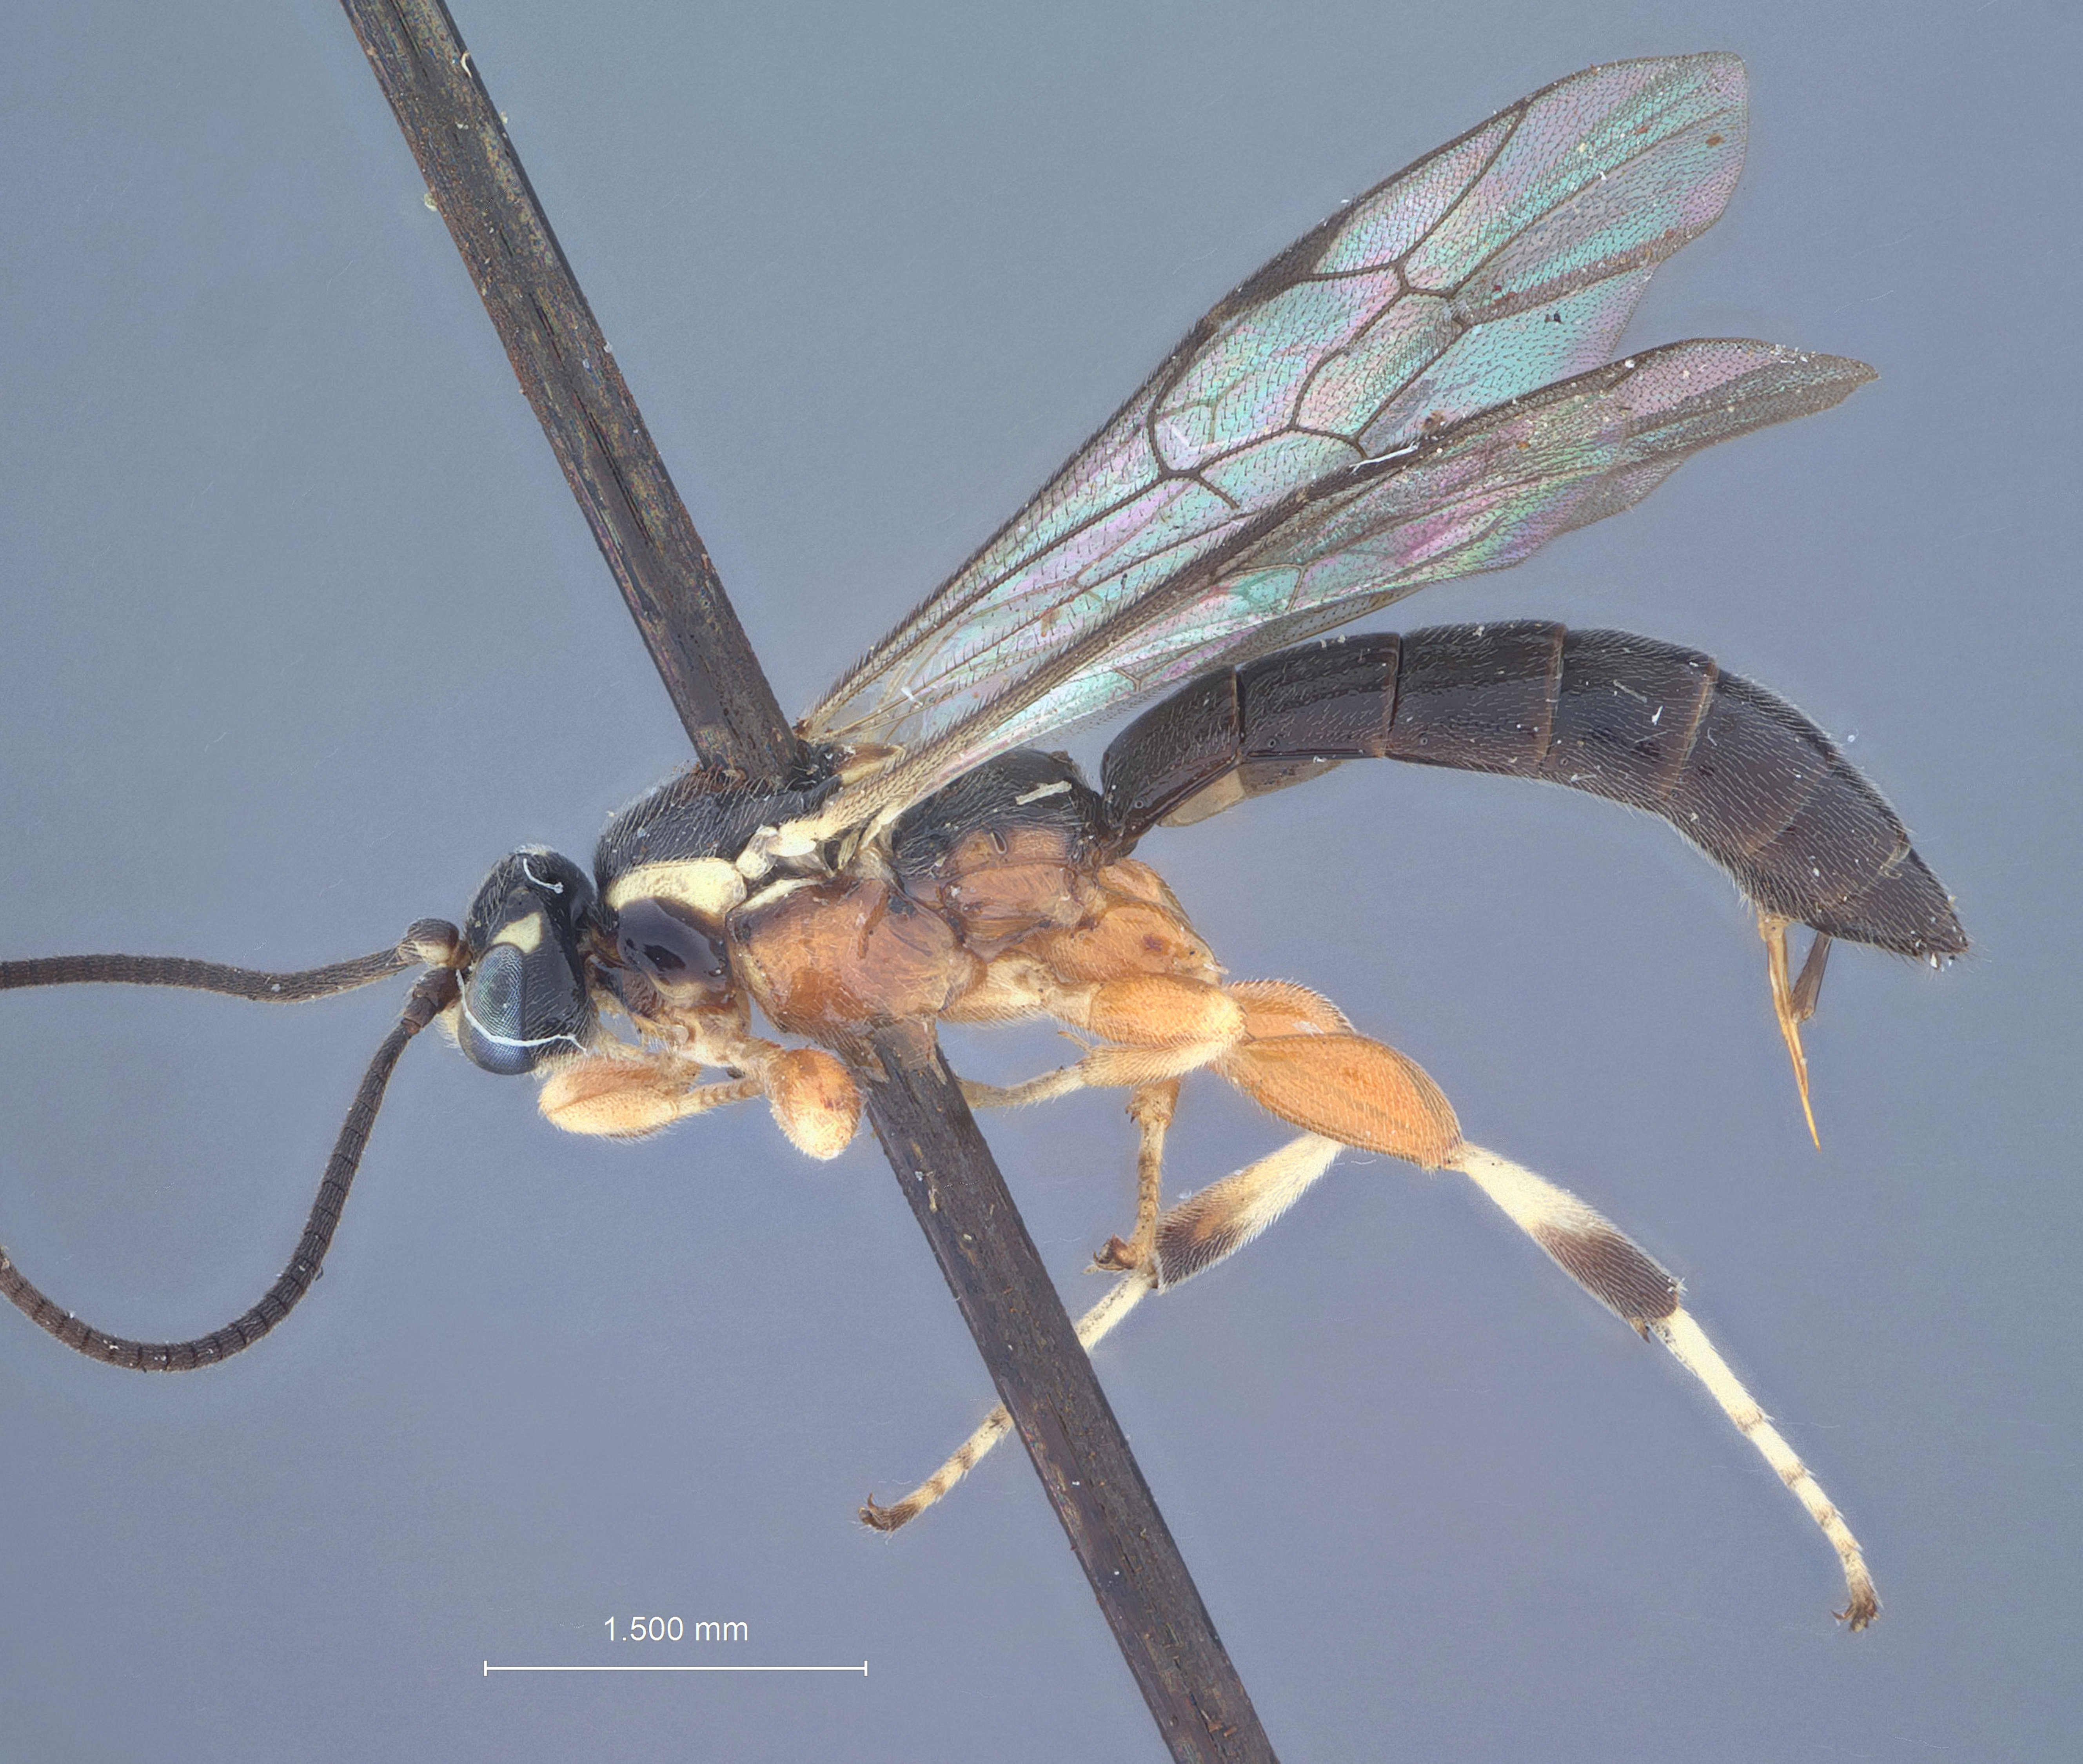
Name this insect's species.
Exochus denotatus
